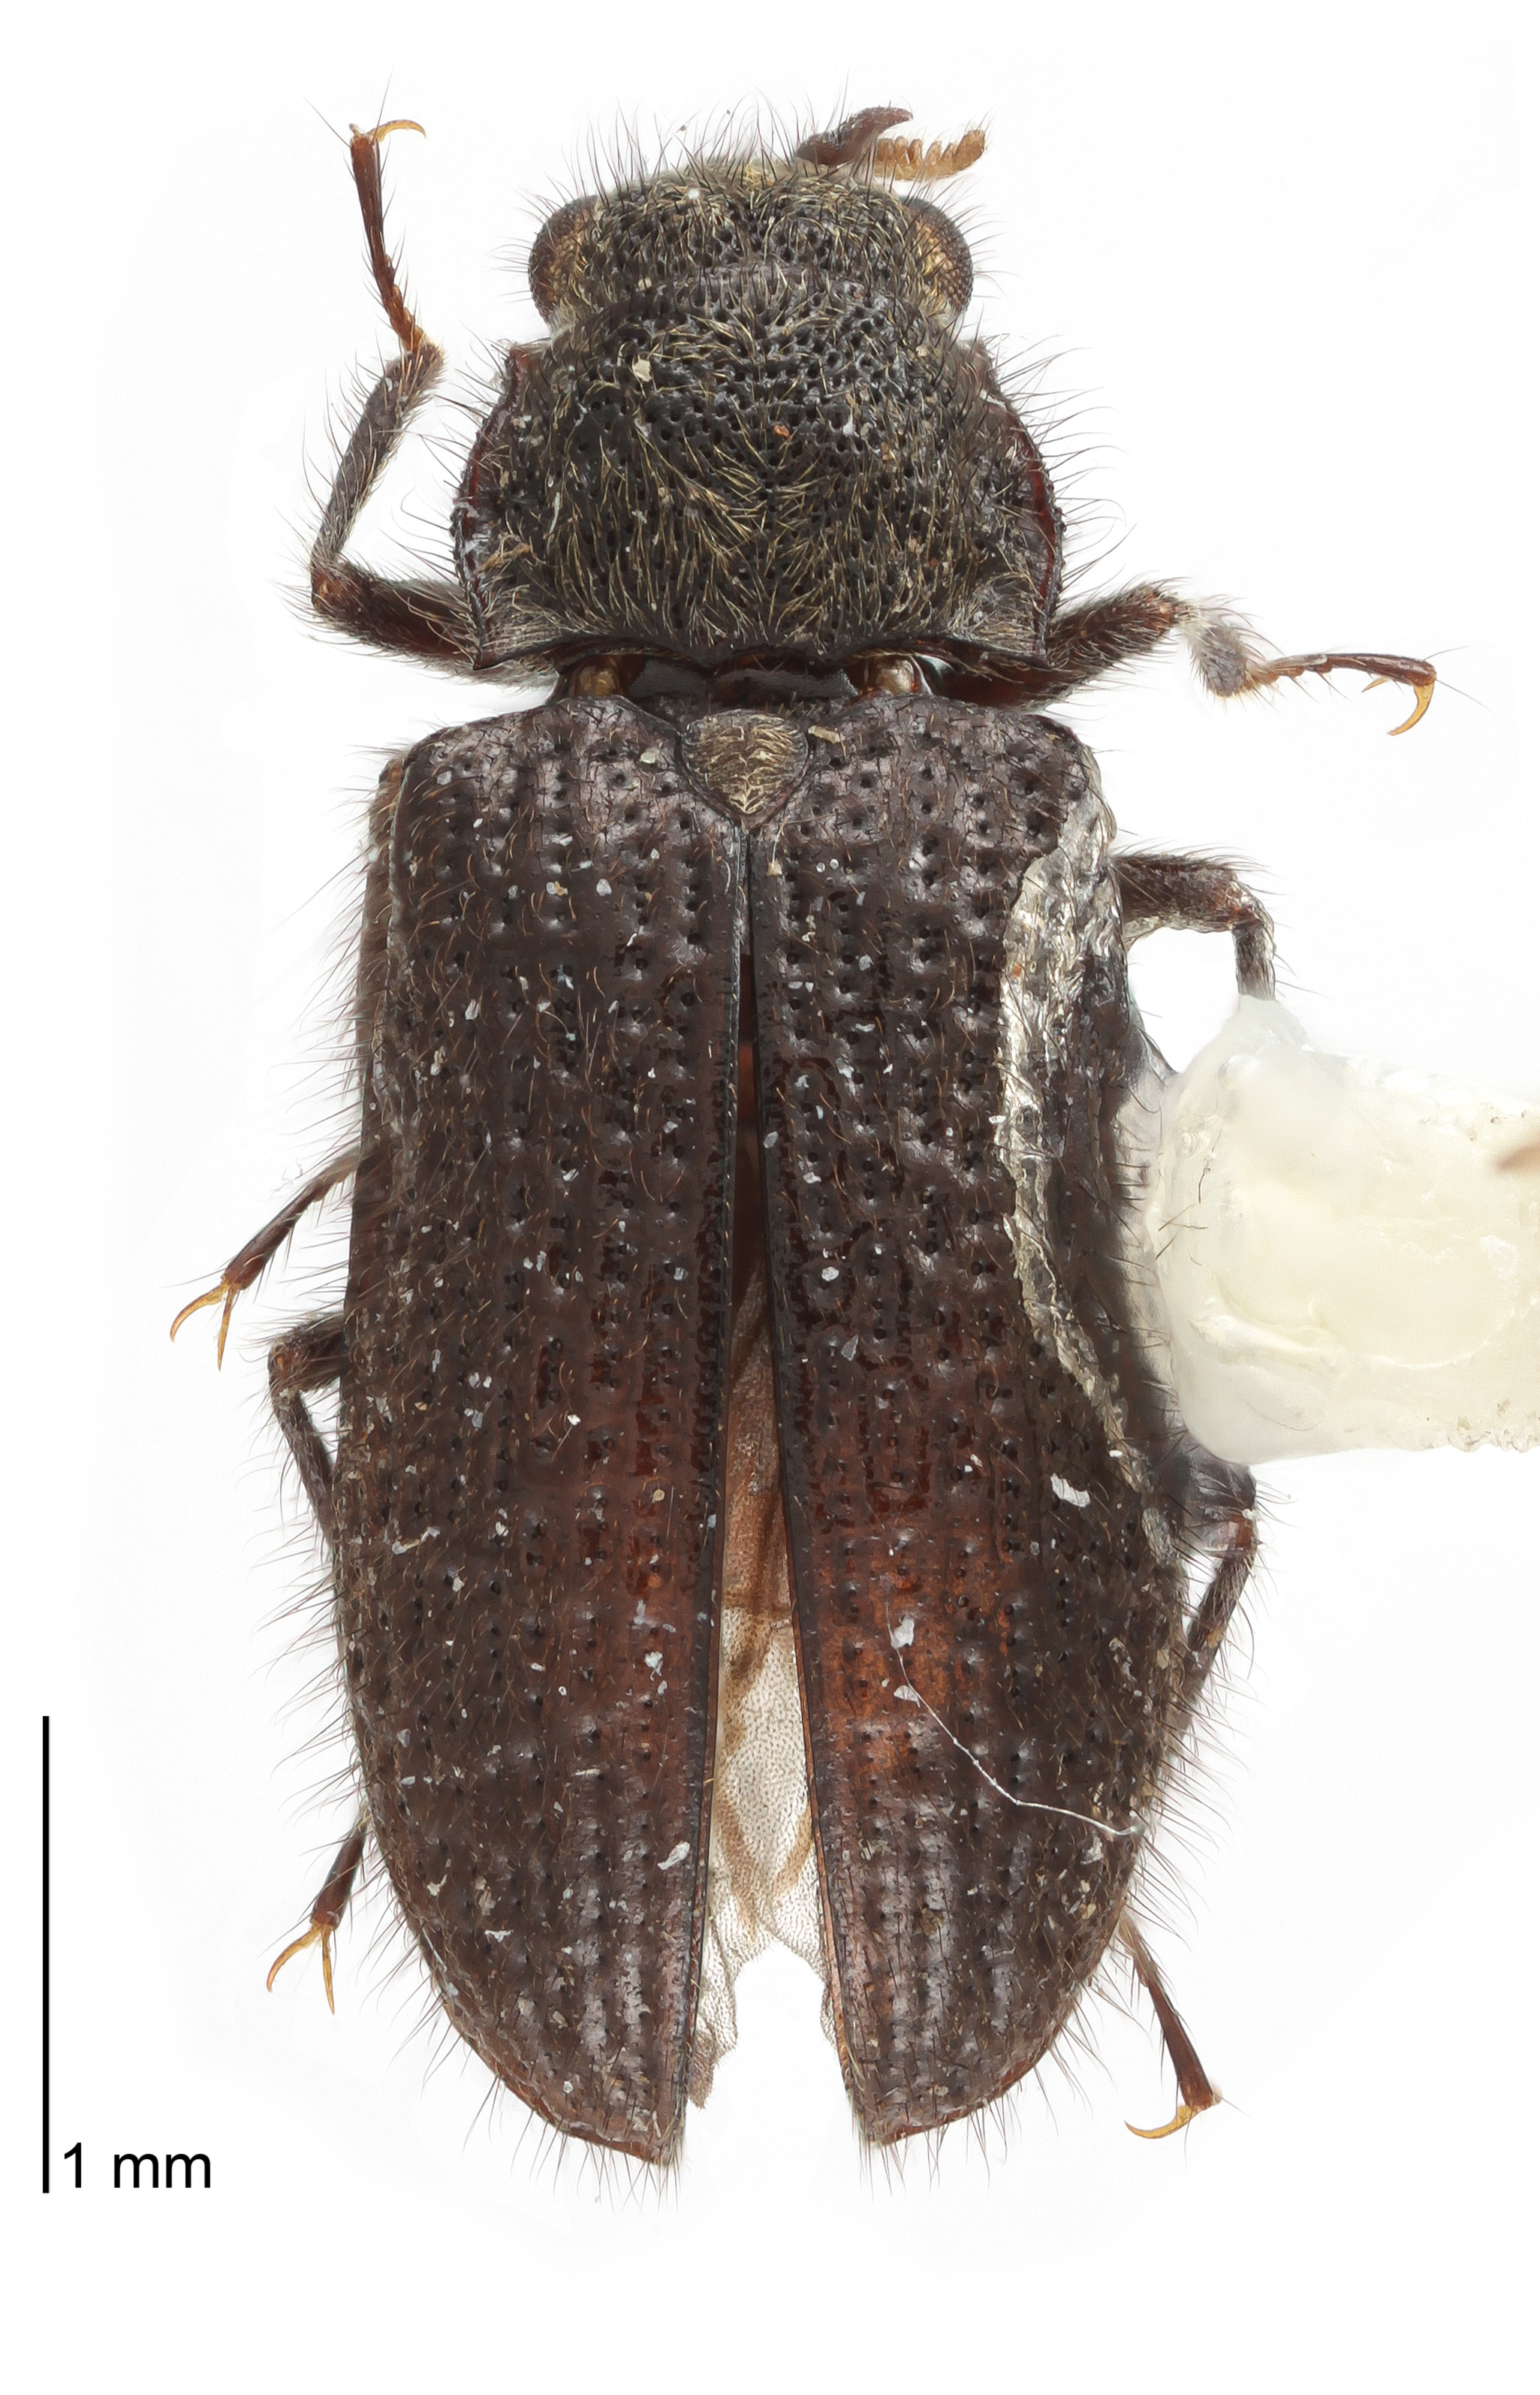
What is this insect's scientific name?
Guaranius carlosi
